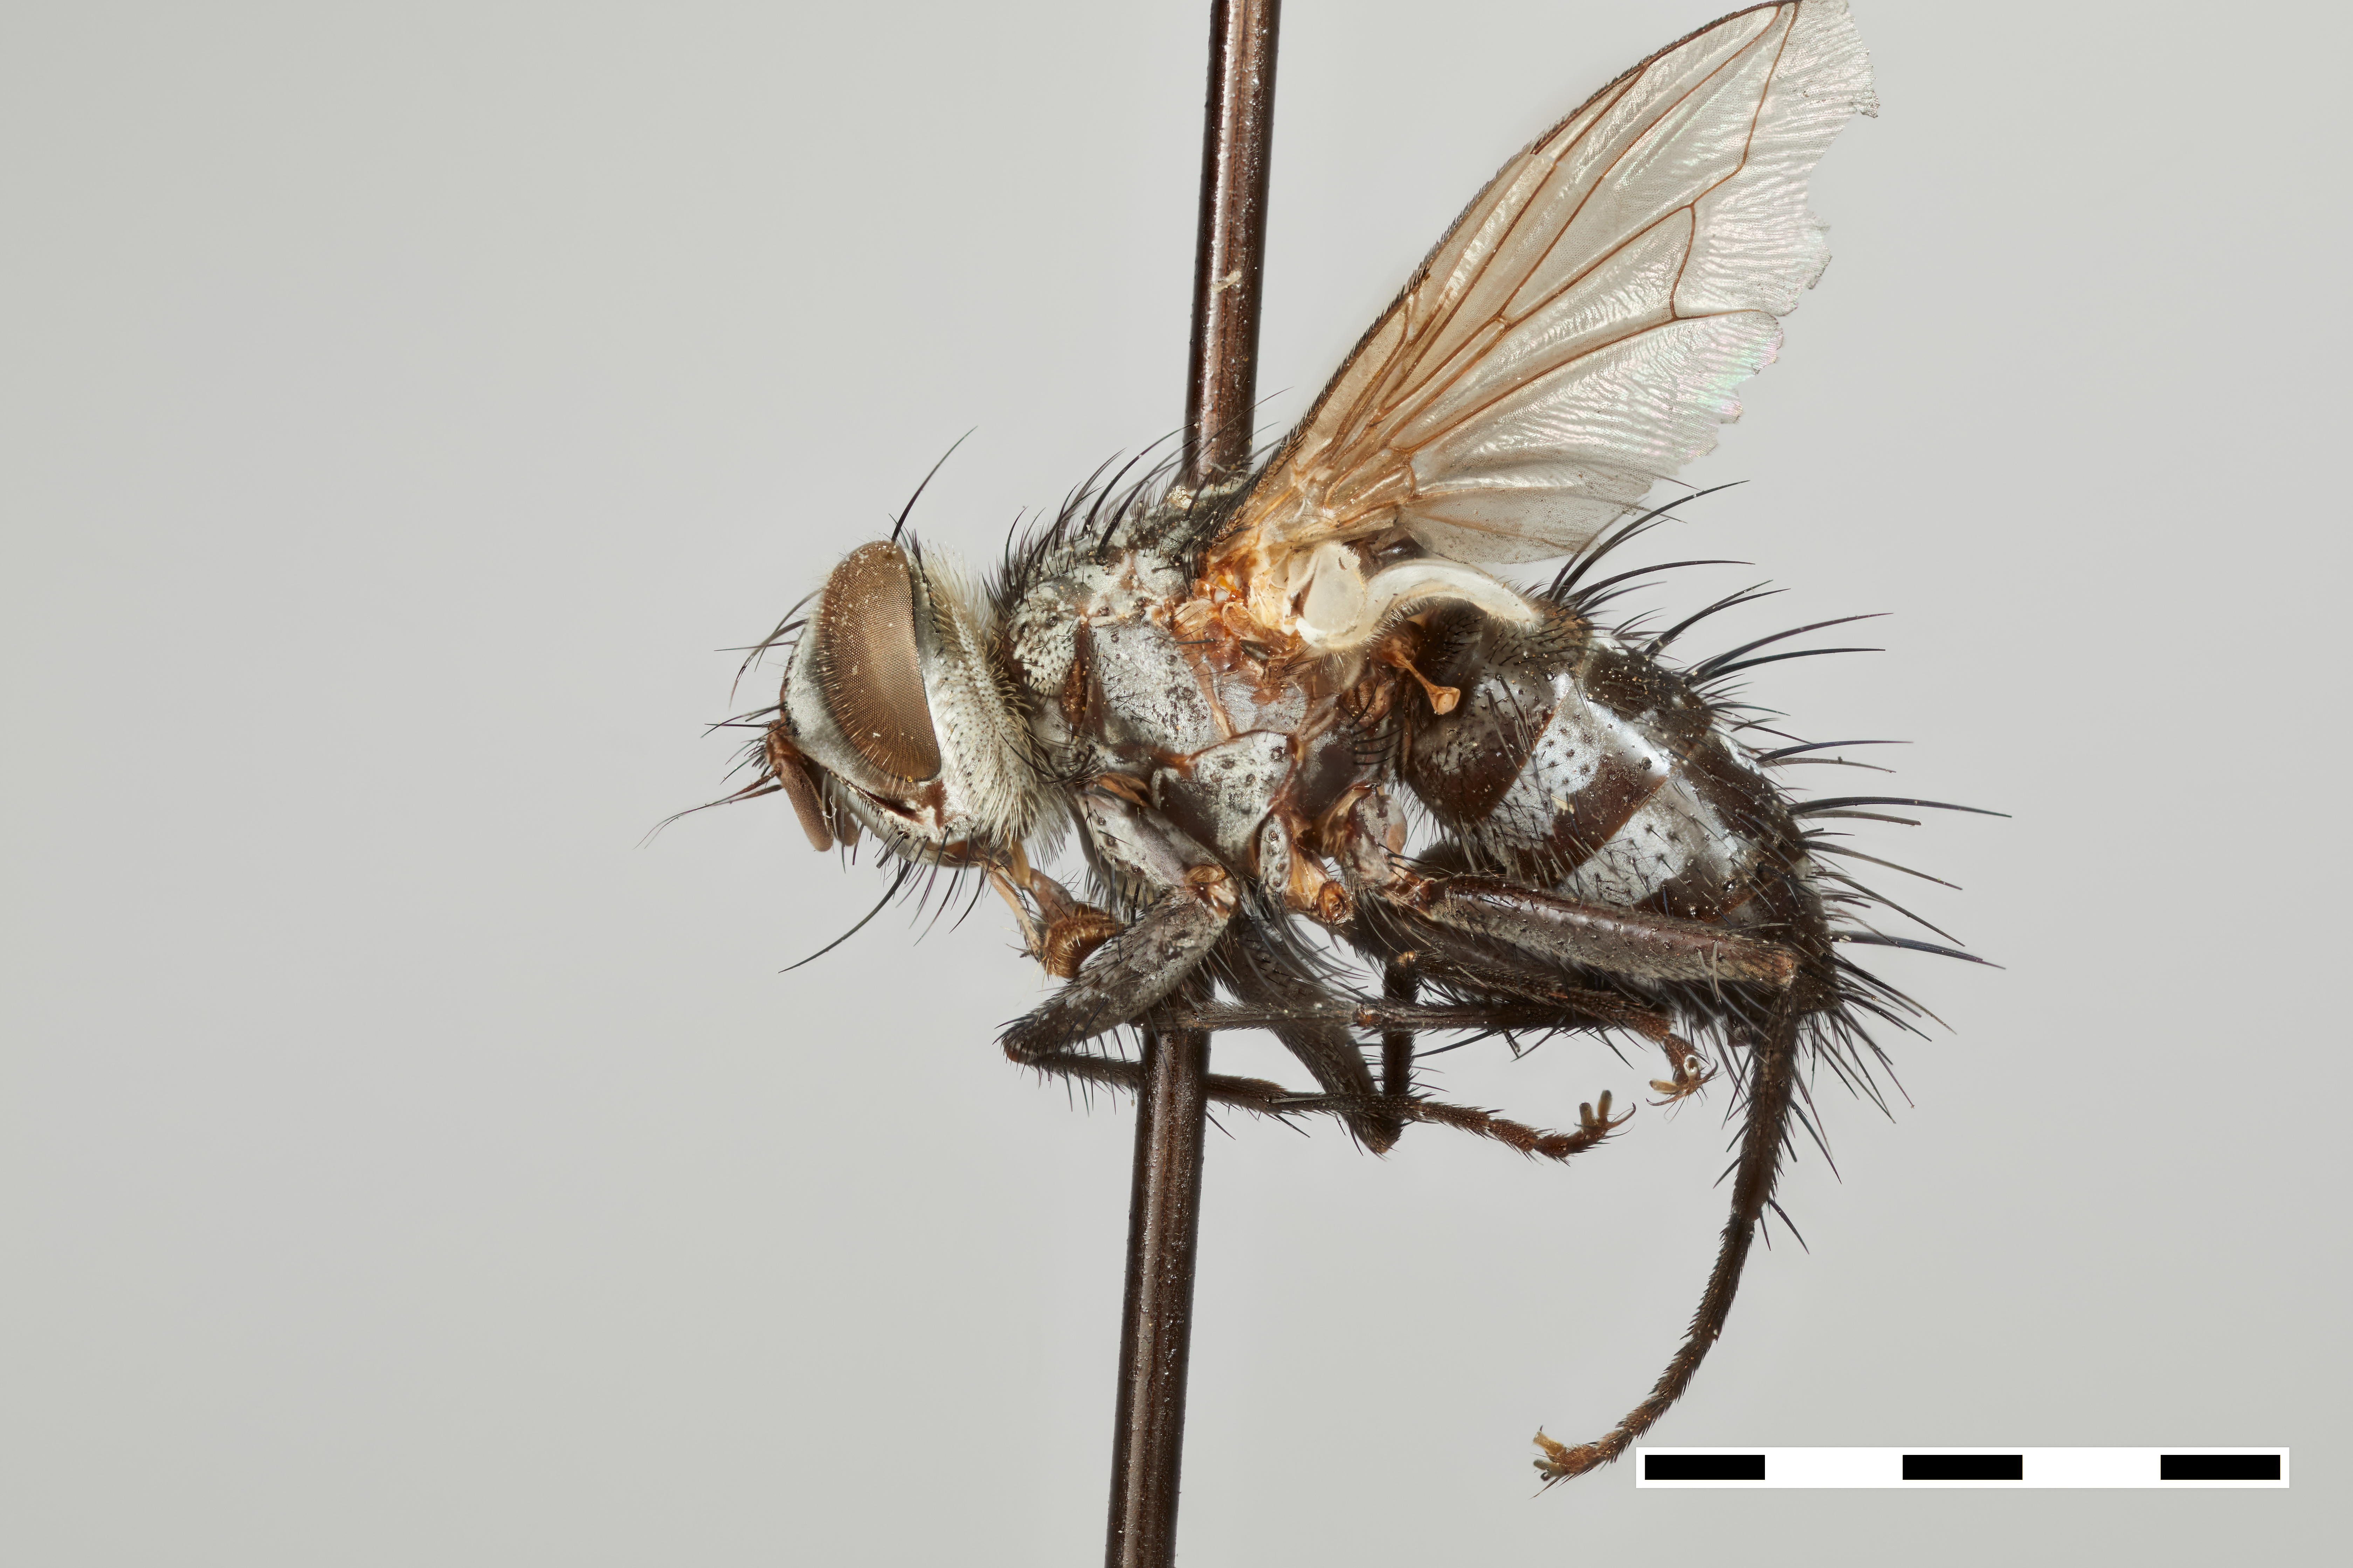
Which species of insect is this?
Eupelecotheca celer
